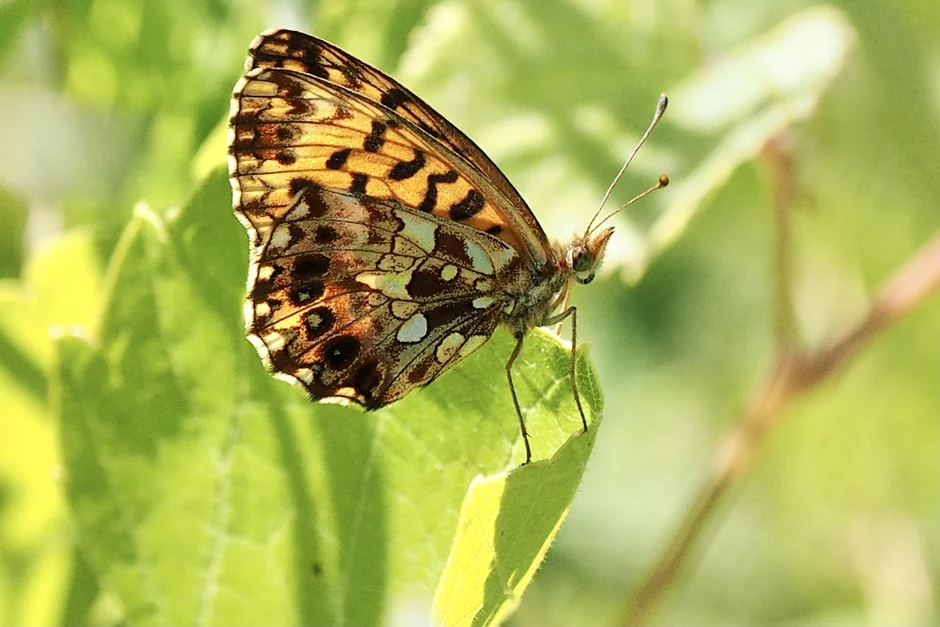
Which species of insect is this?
Boloria dia
